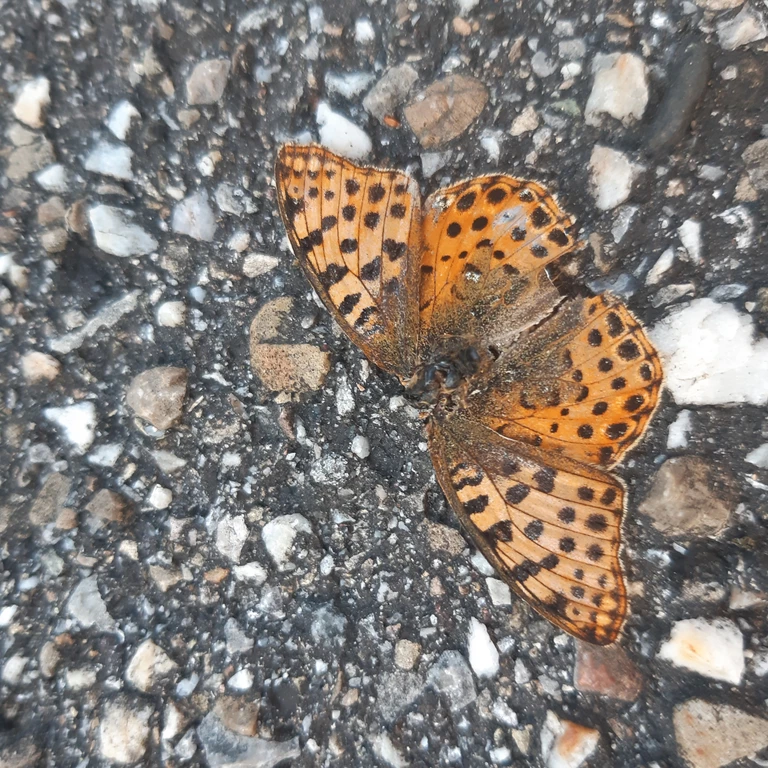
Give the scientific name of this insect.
Issoria lathonia
